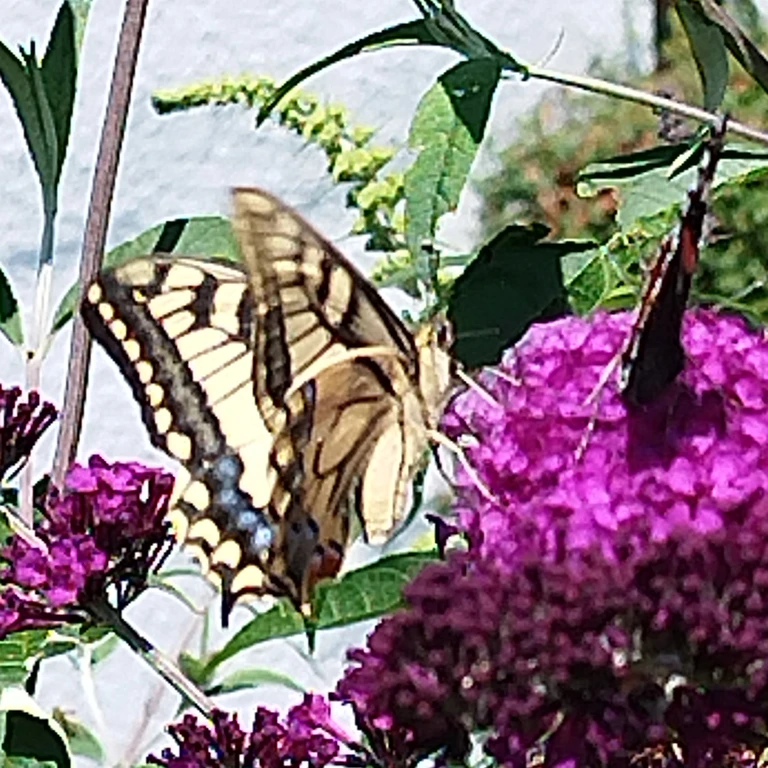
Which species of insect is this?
Papilio machaon
